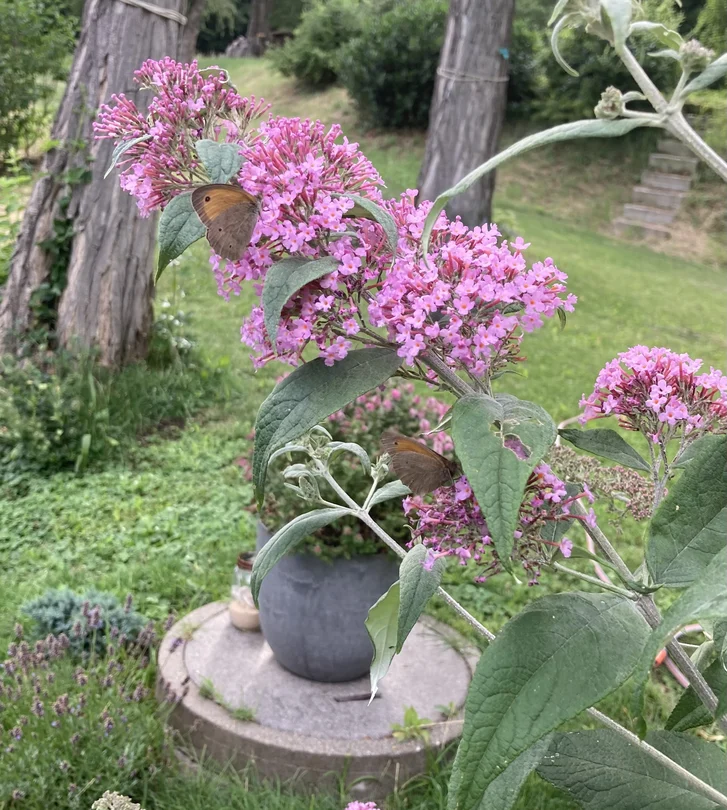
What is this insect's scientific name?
Maniola jurtina
